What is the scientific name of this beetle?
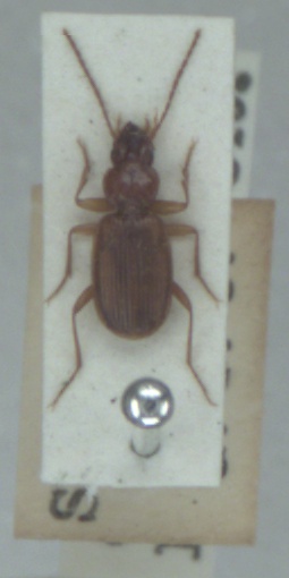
Trechus fulvus
